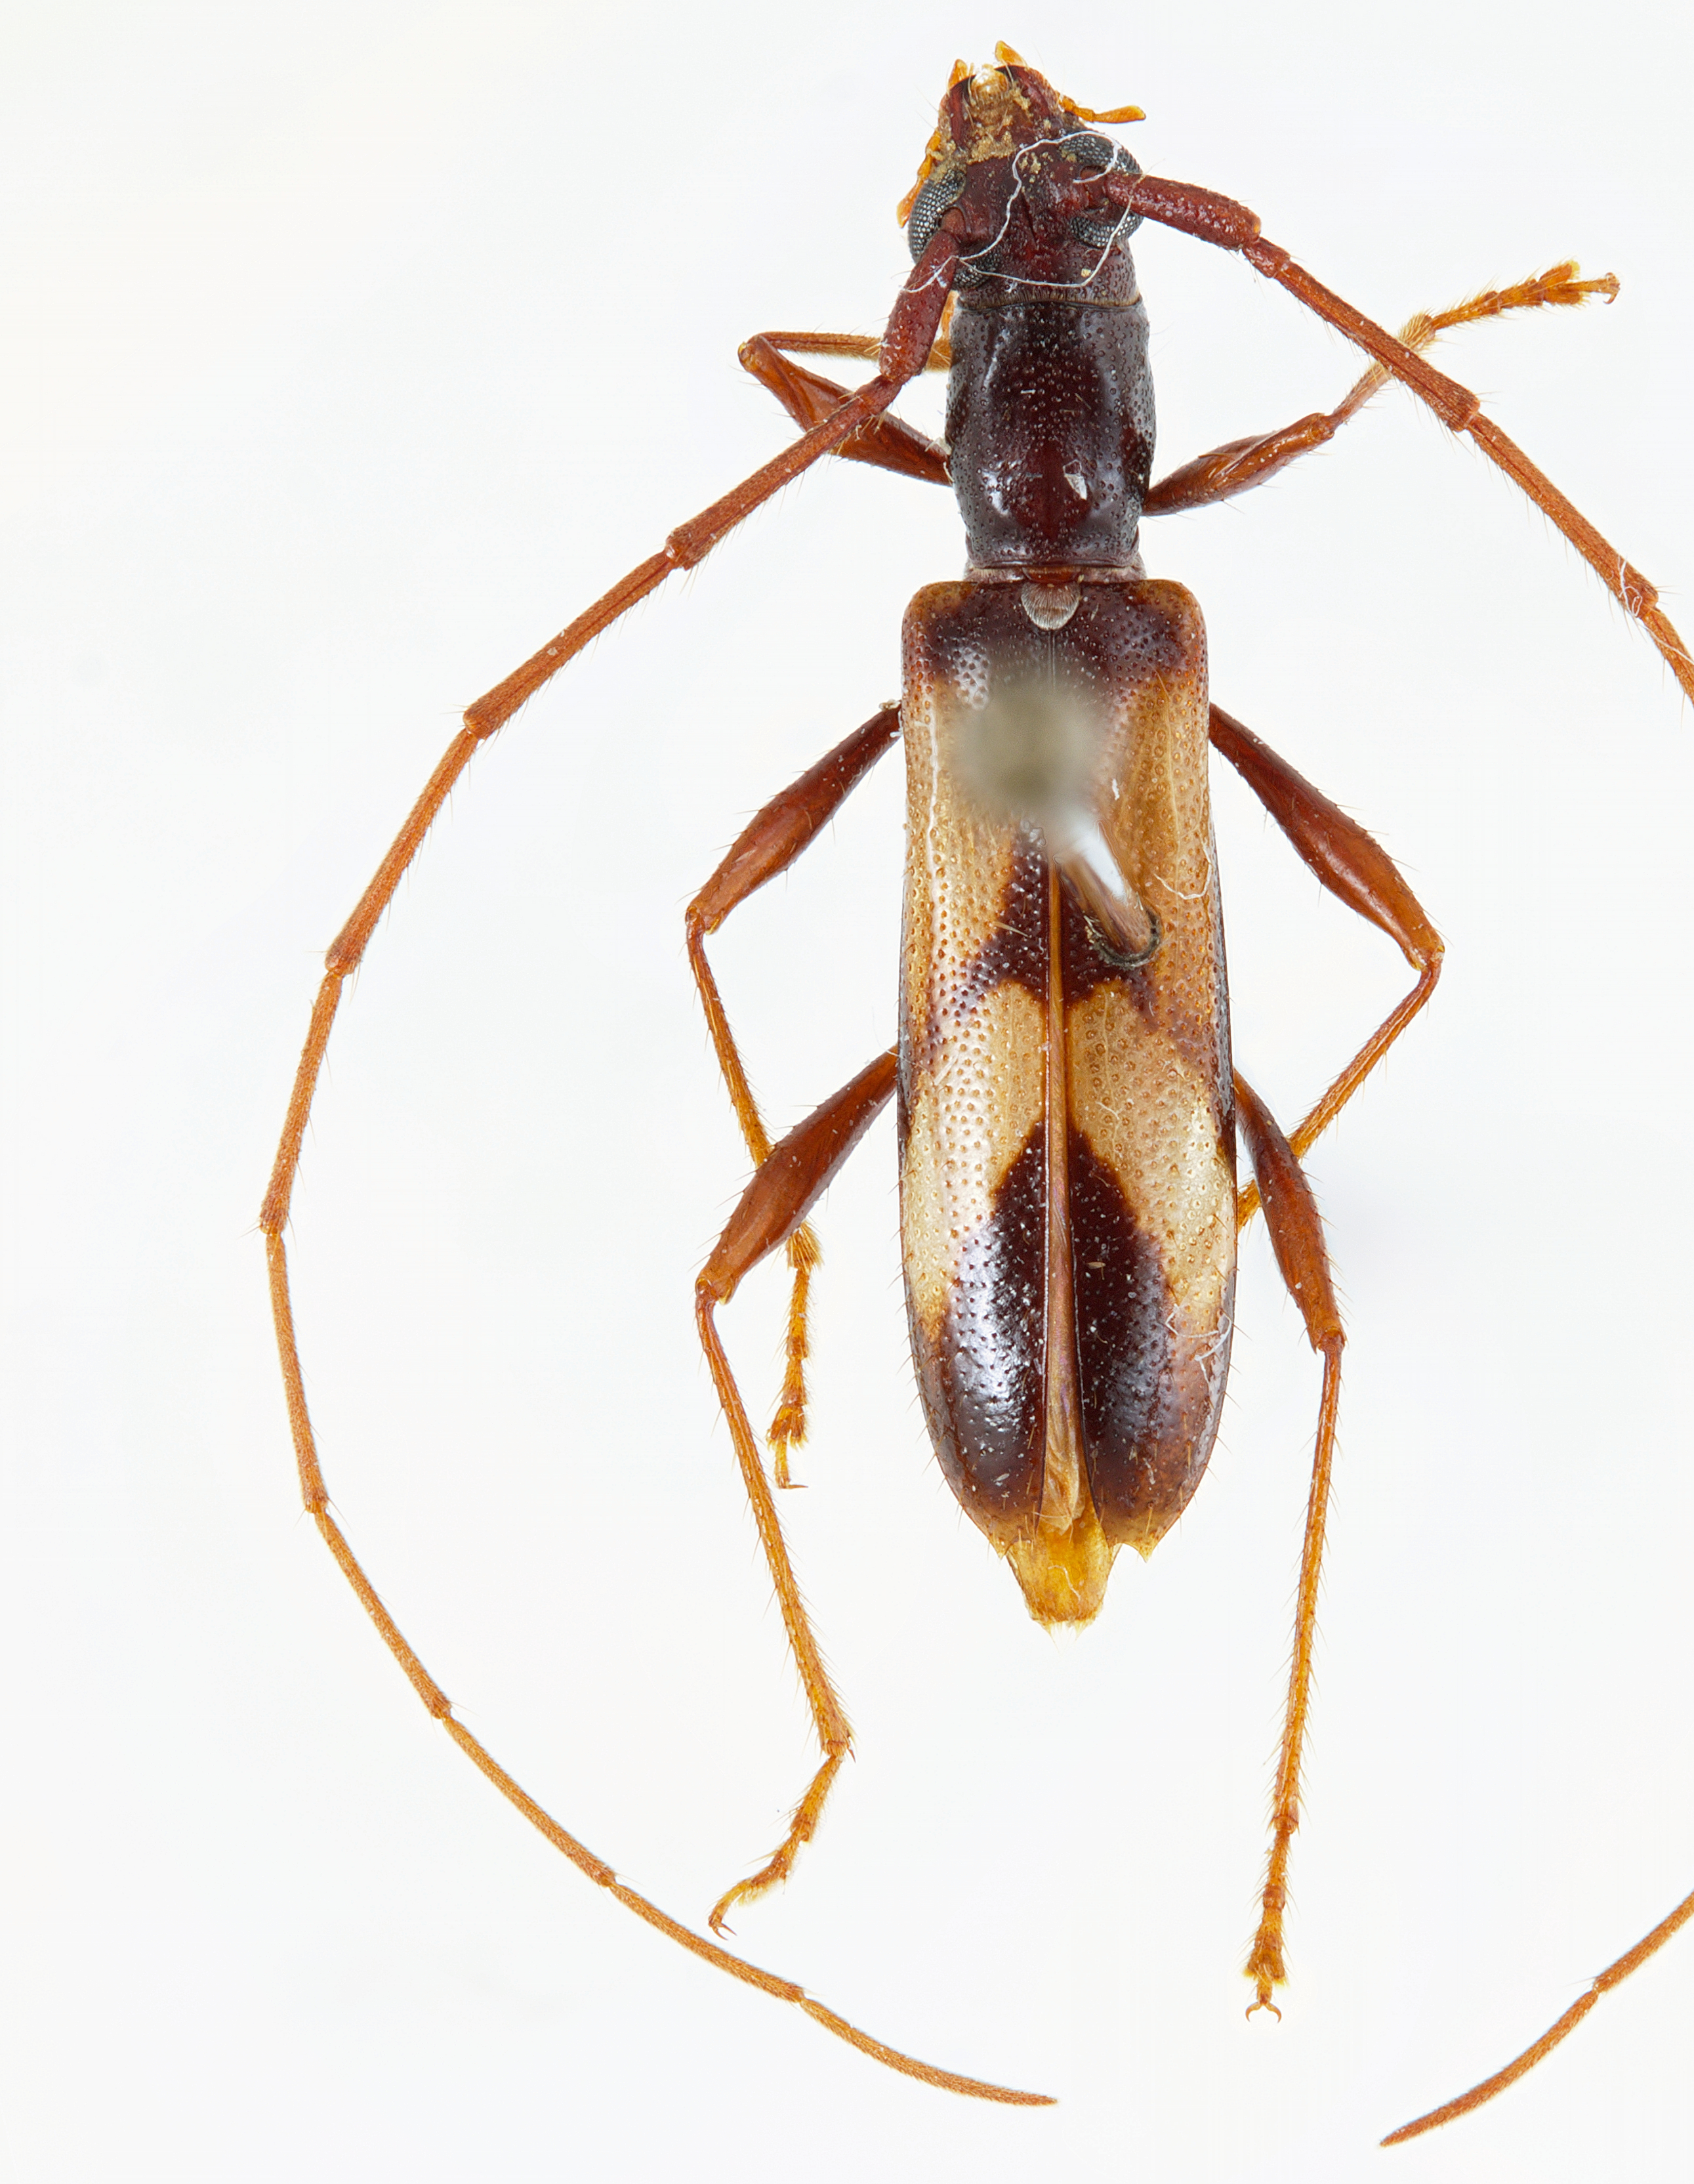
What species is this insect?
Bomarion carenatum
